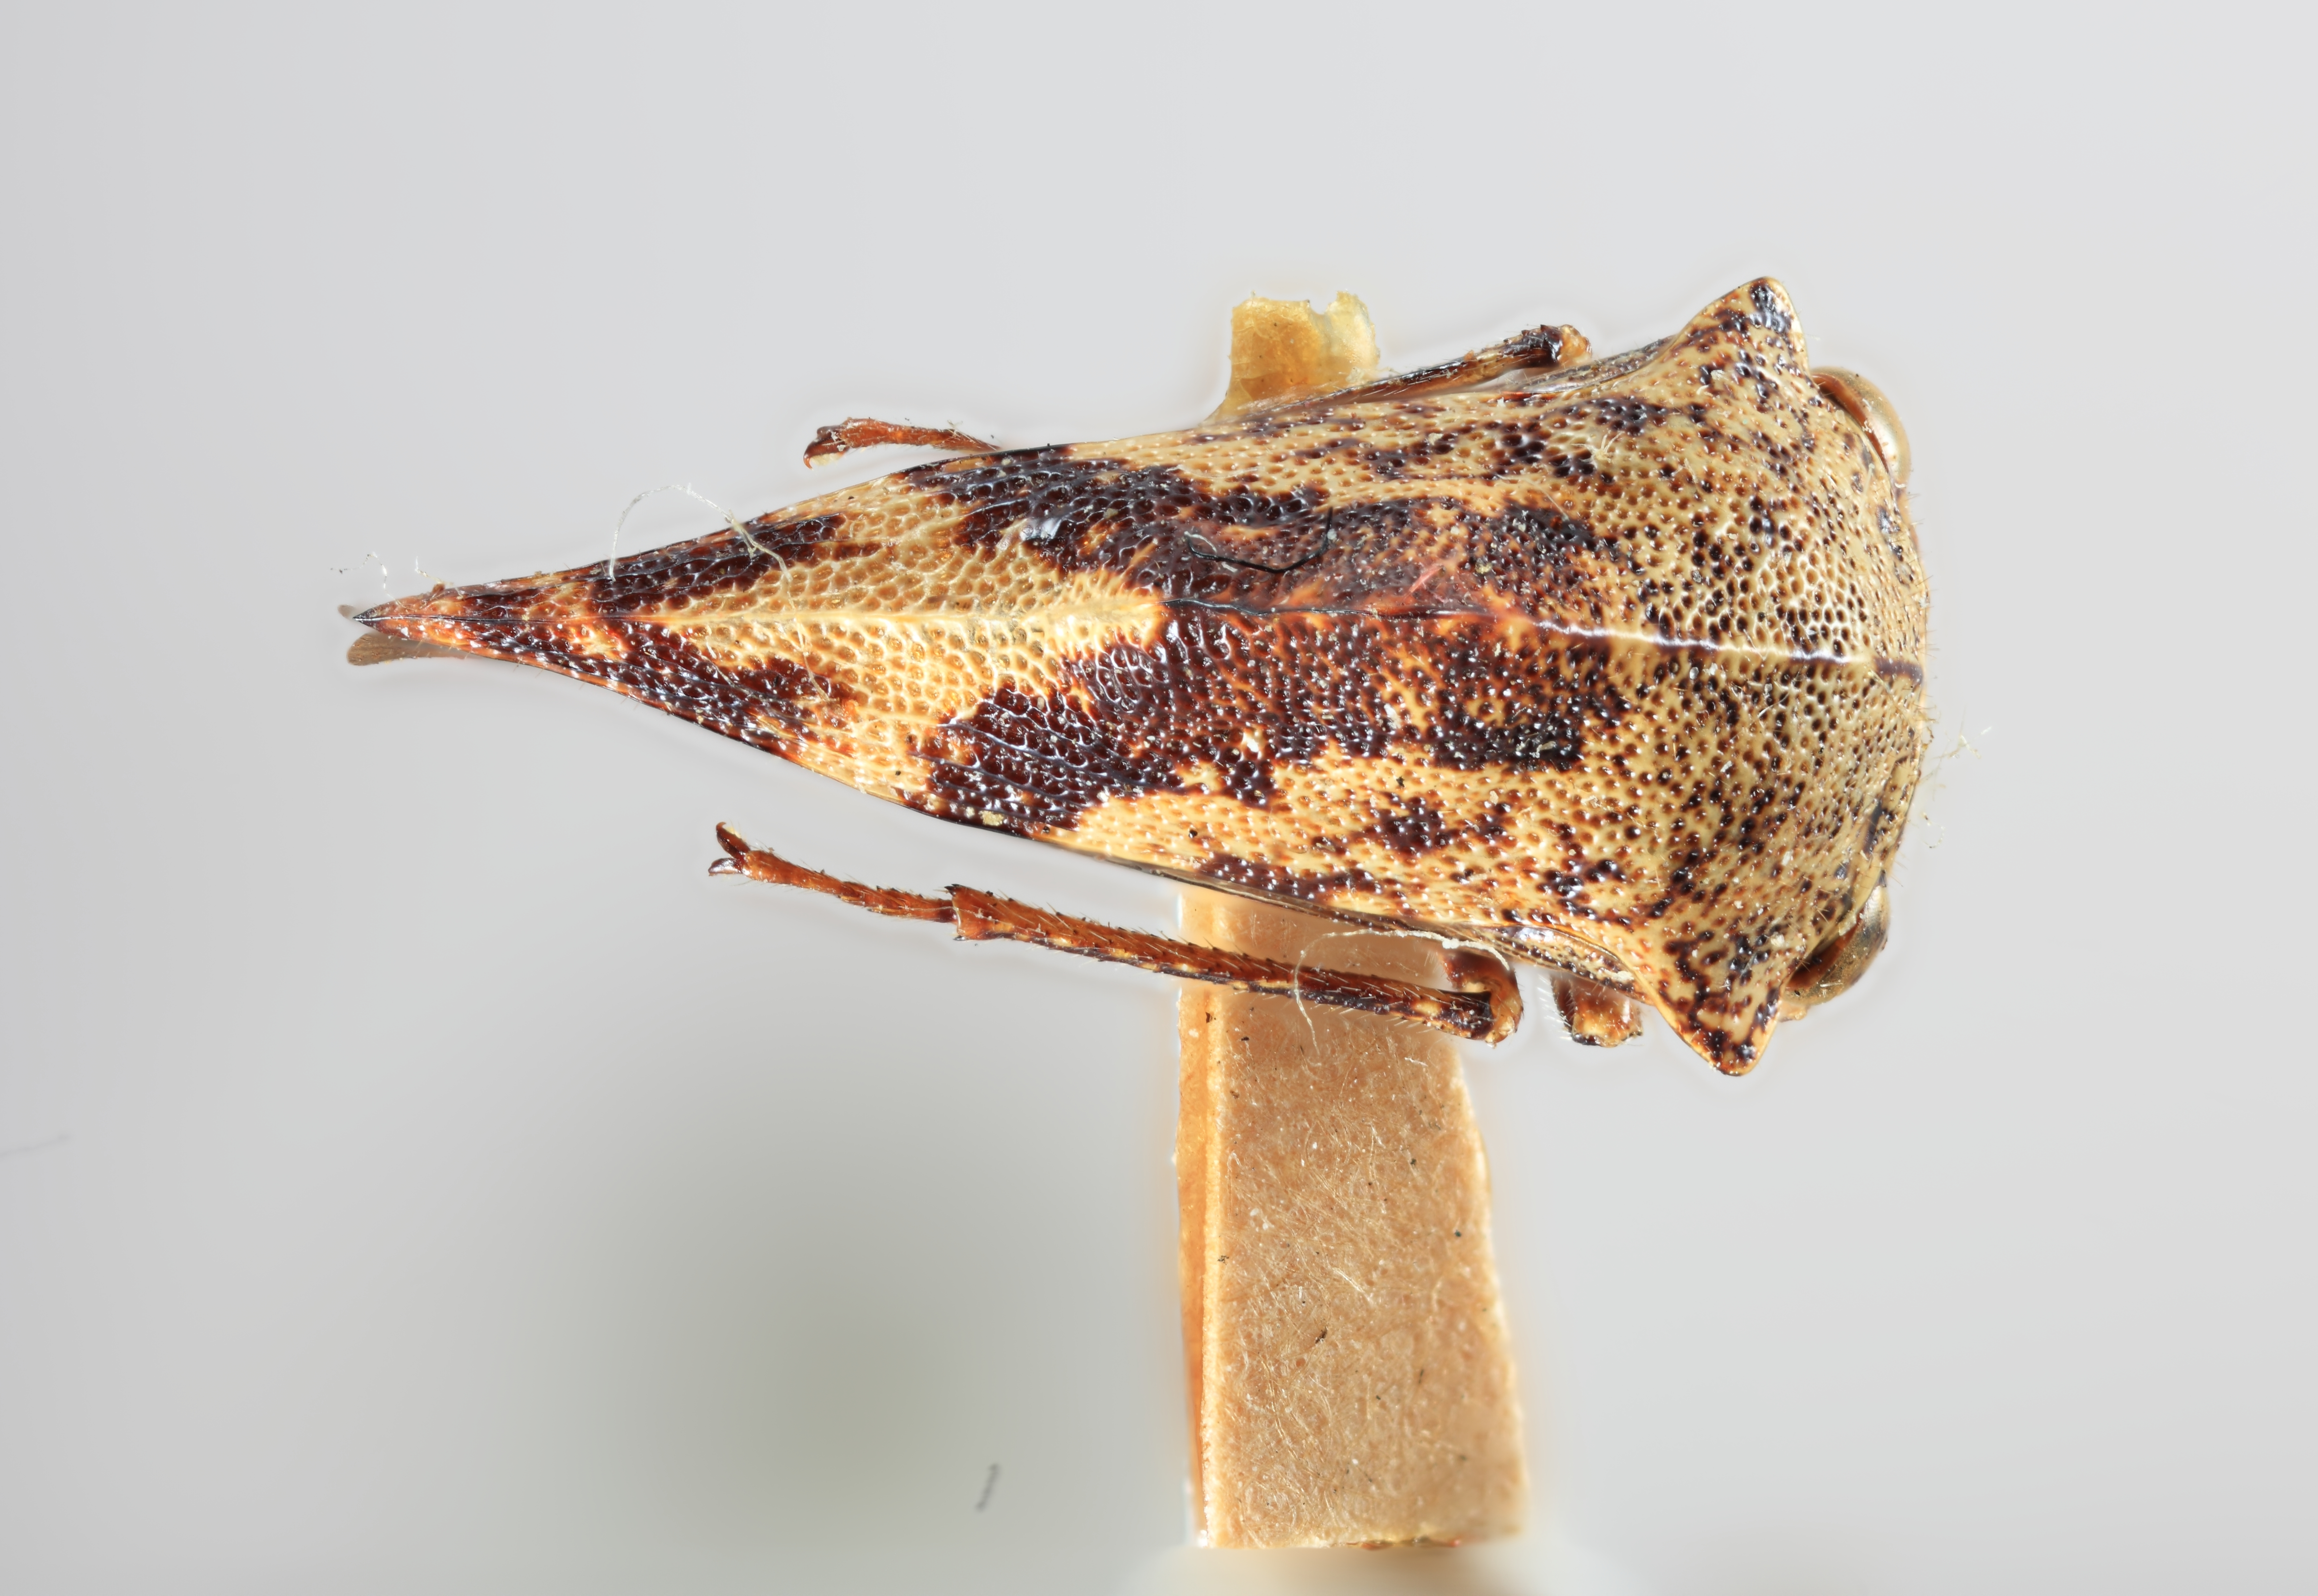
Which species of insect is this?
Telonaca tremulata
